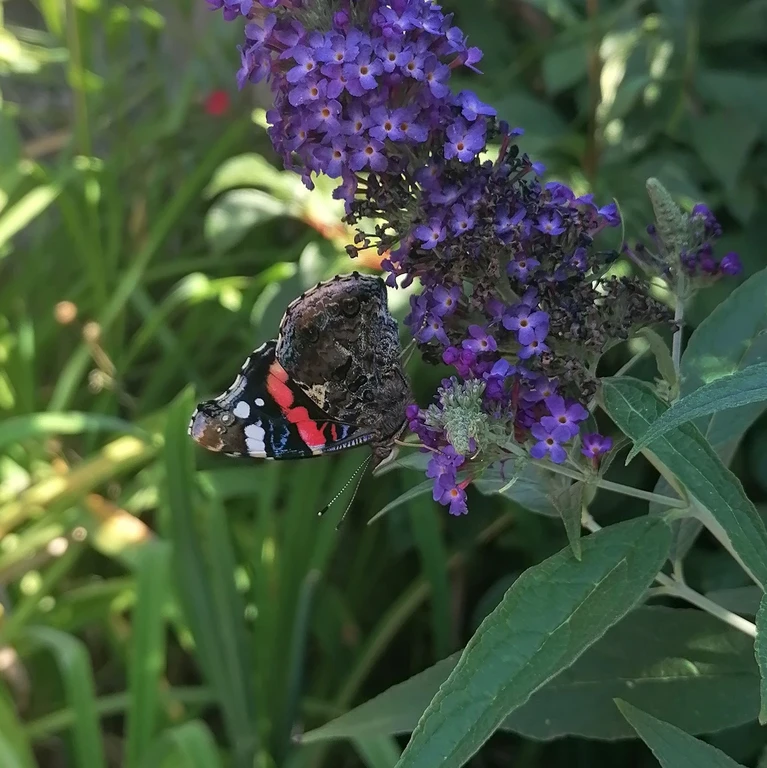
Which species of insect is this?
Vanessa atalanta
